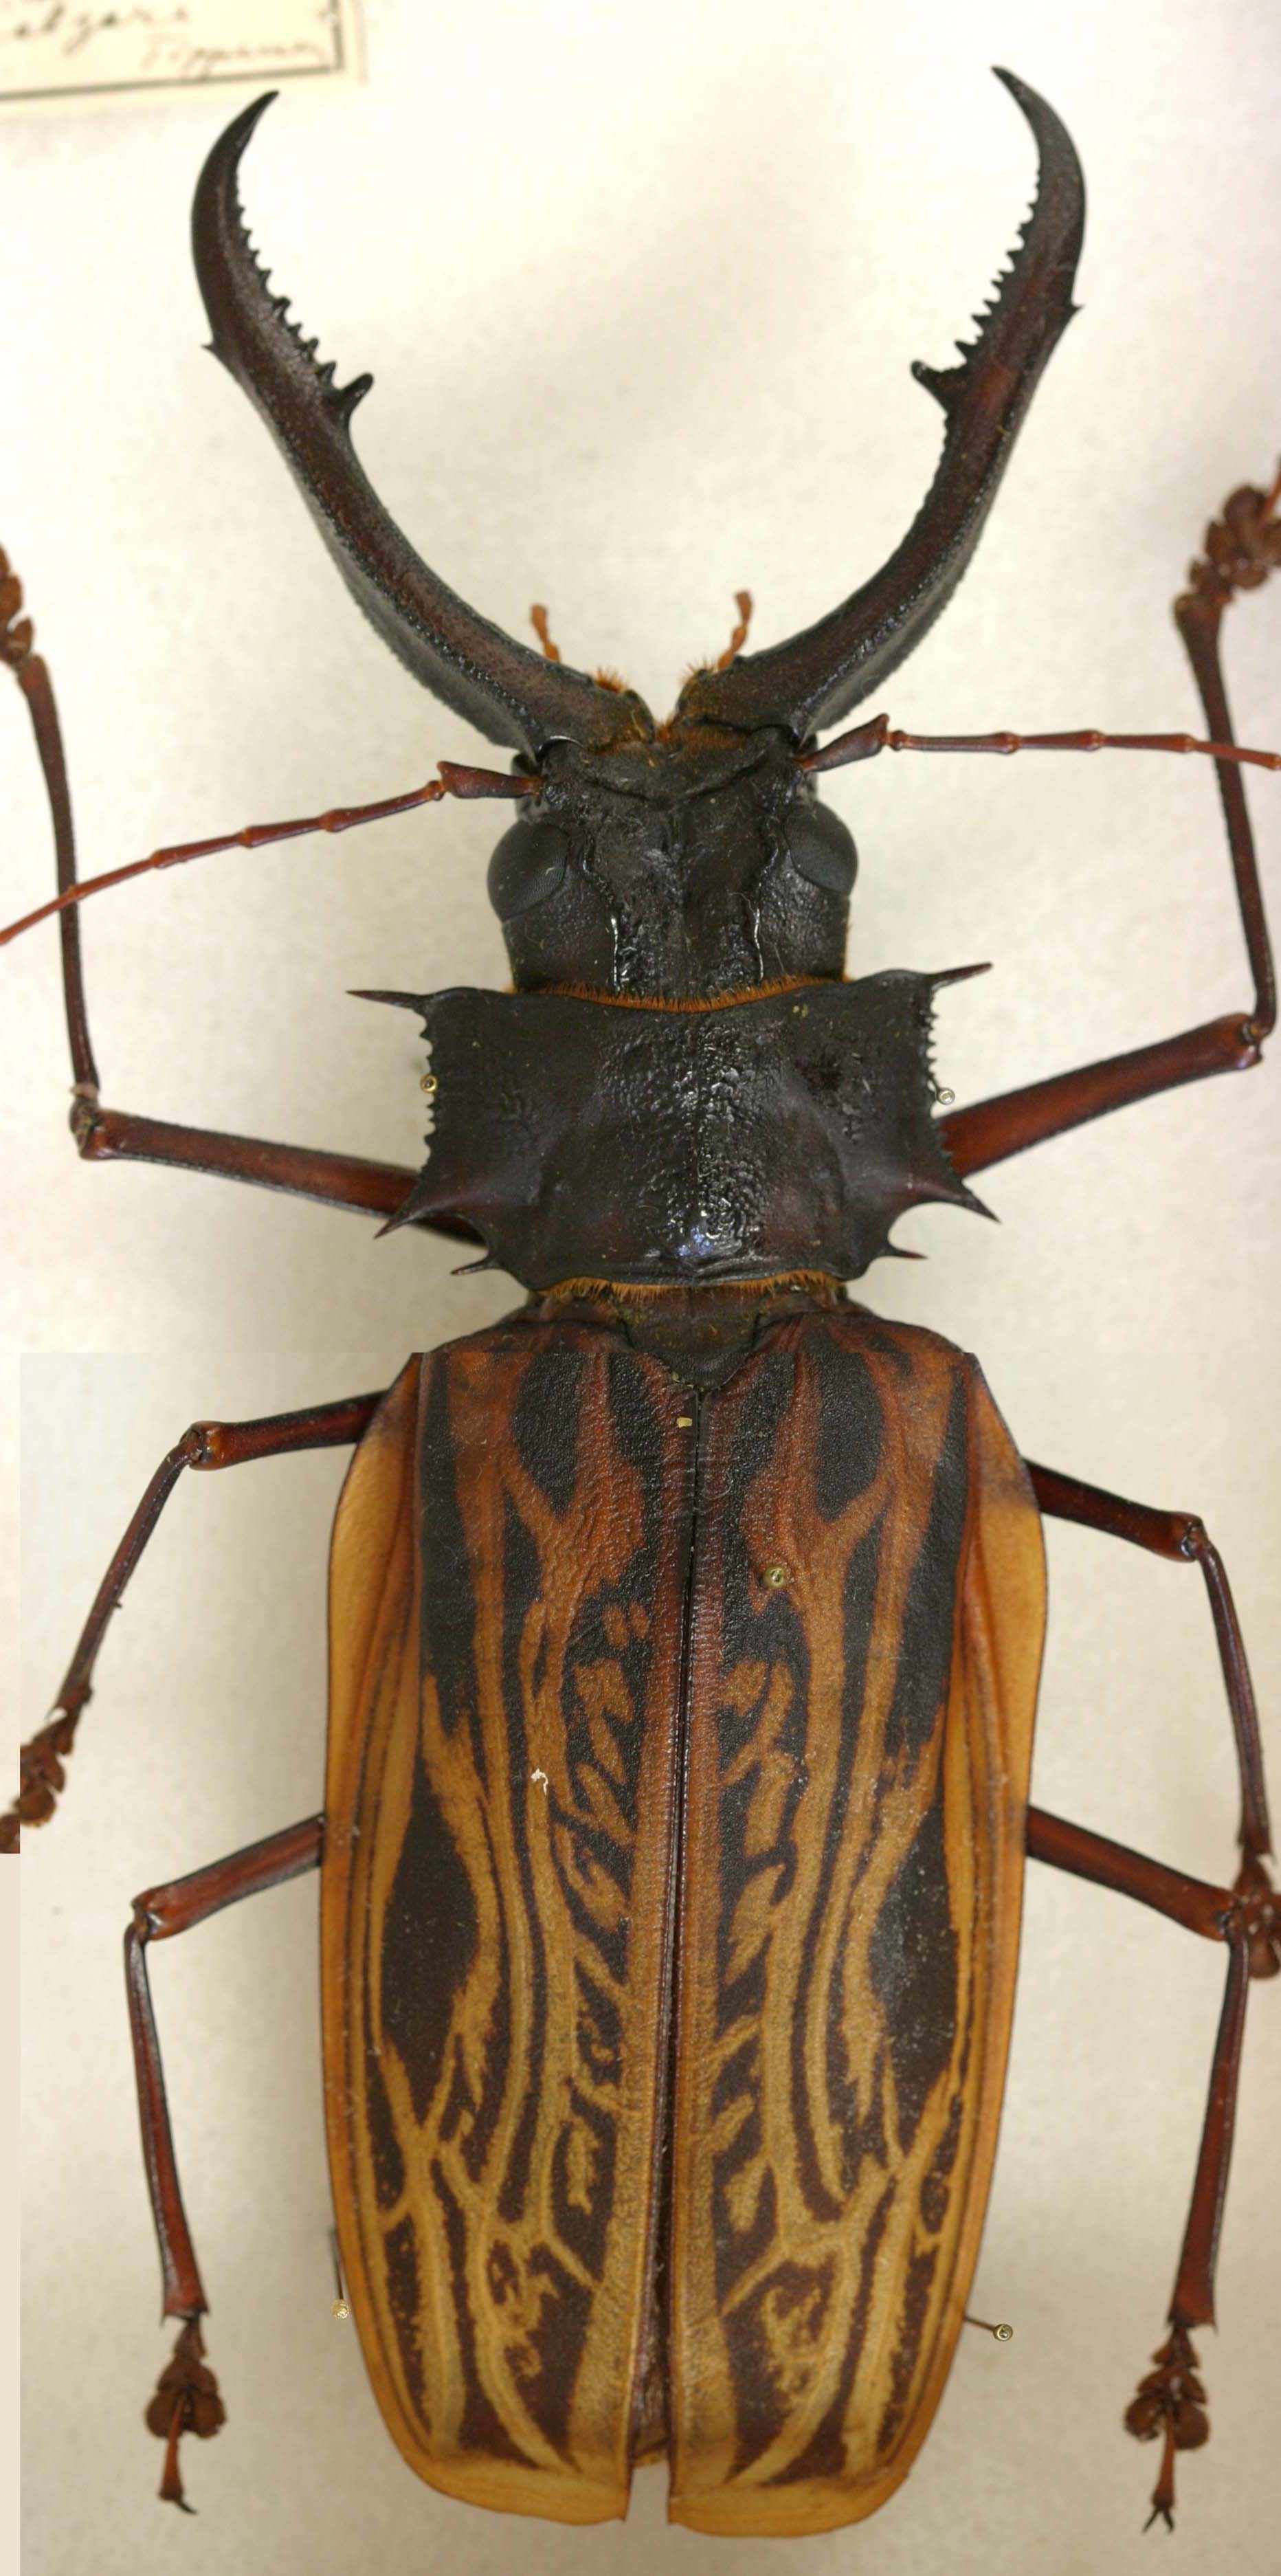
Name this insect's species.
Macrodontia cervicornis
